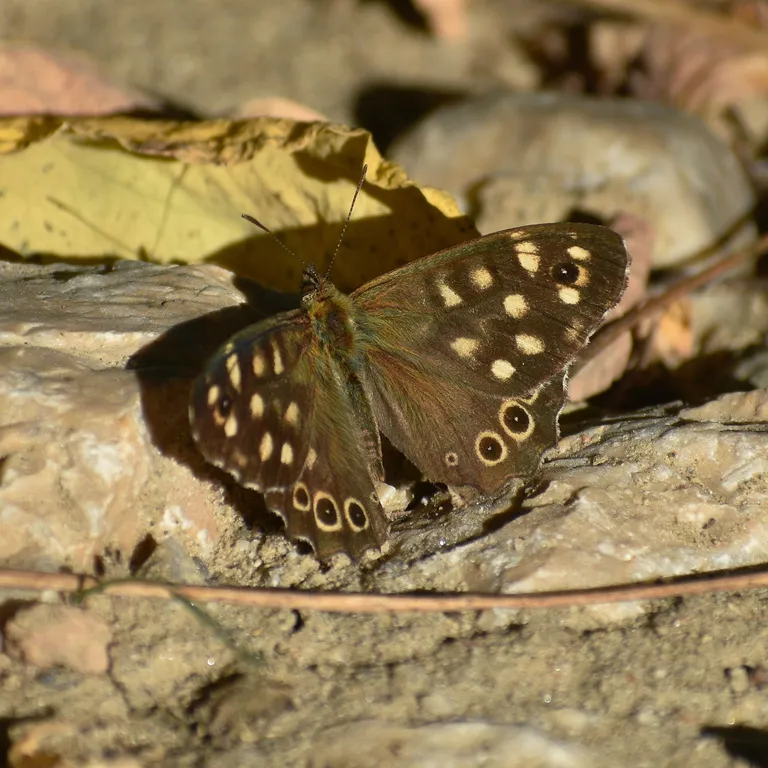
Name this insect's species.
Pararge aegeria
